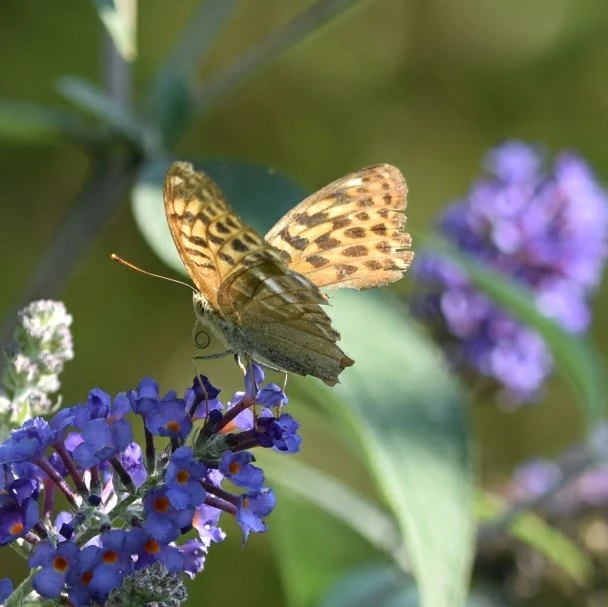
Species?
Argynnis paphia
